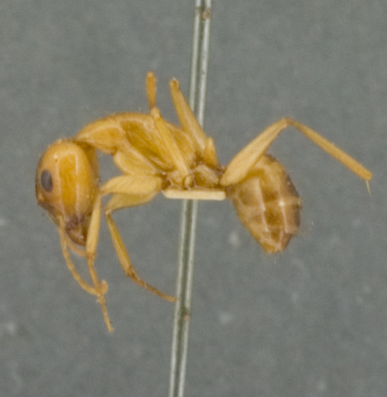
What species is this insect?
Camponotus fragilis
